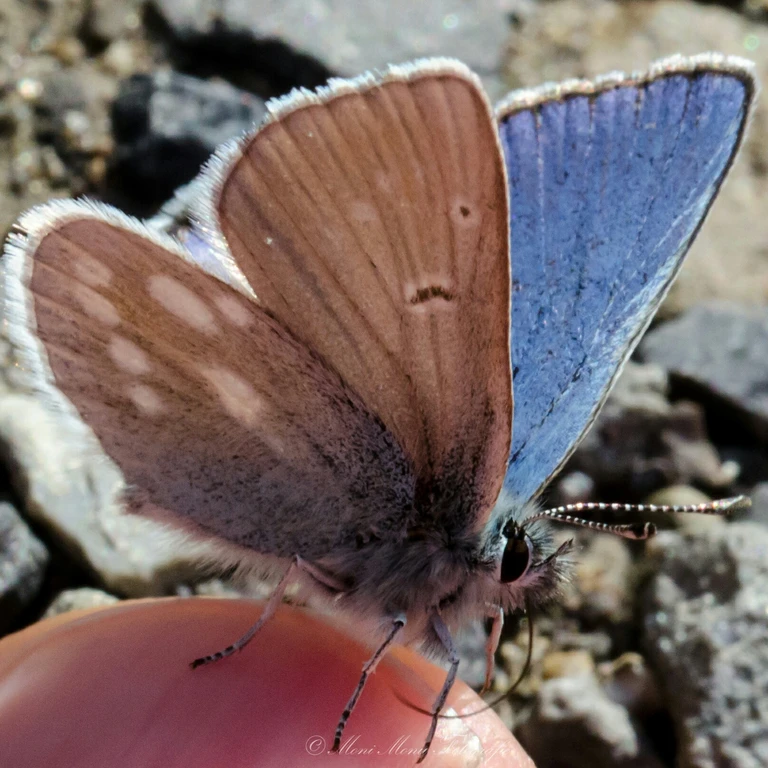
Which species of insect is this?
Agriades orbitulus (also Albulina orbitulus)
